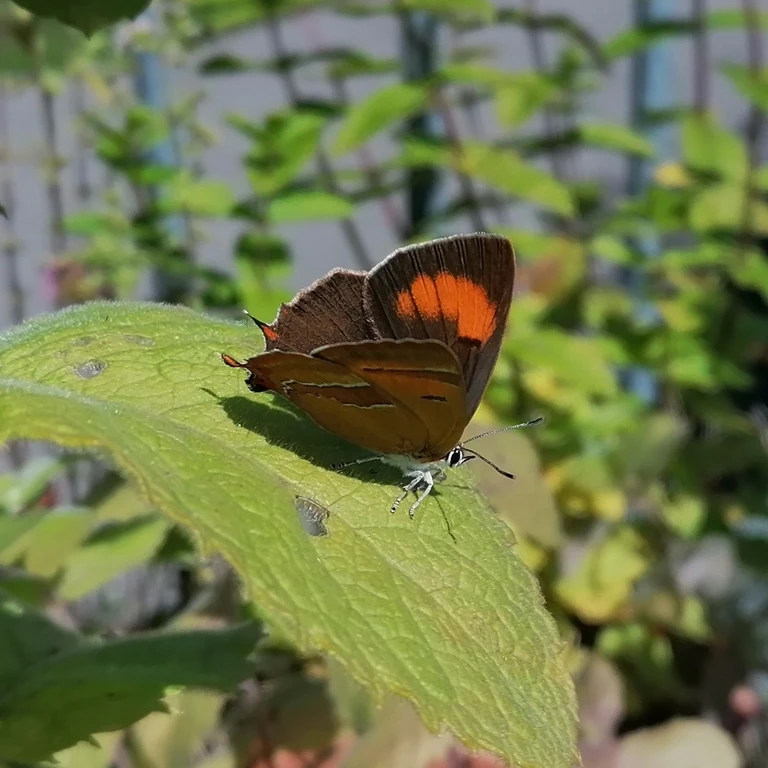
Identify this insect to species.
Thecla betulae
